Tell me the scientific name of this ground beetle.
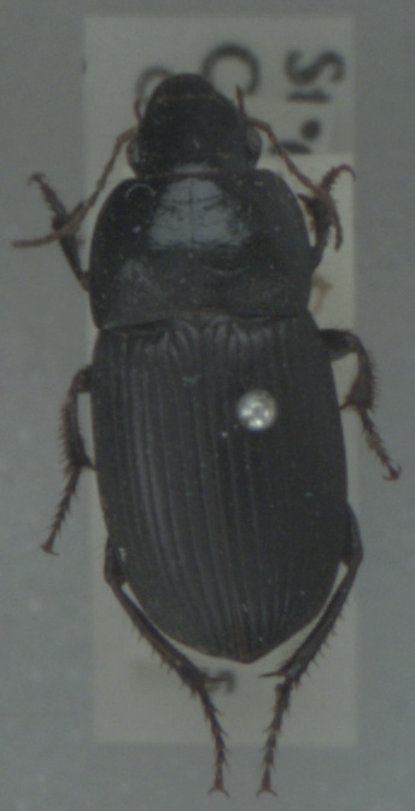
Harpalus dimidiatus
